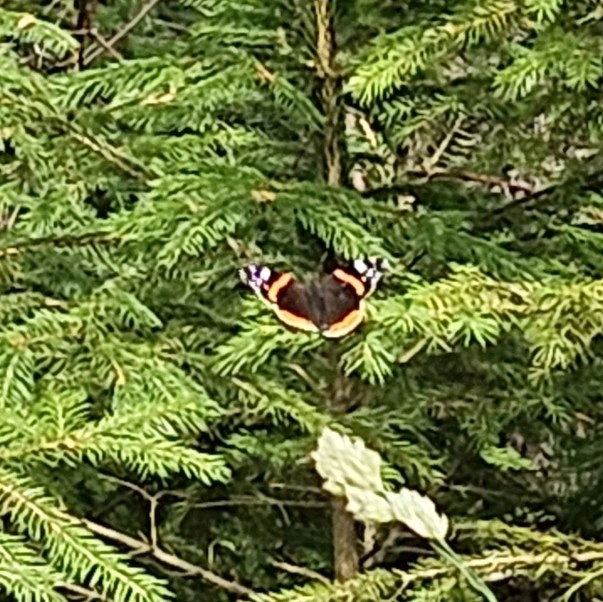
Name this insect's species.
Vanessa atalanta
